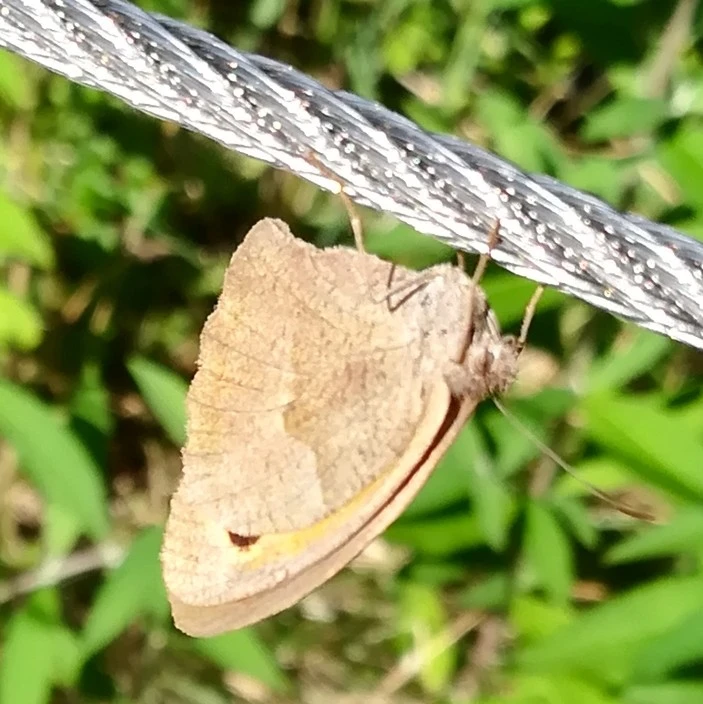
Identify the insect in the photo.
Maniola jurtina
